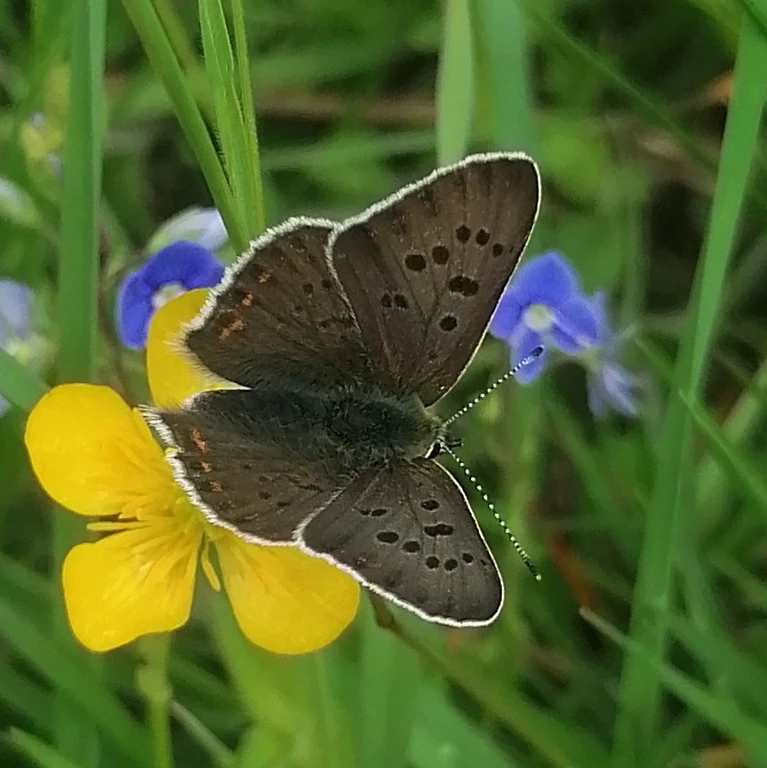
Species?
Lycaena tityrus (also Loweia tityrus)
